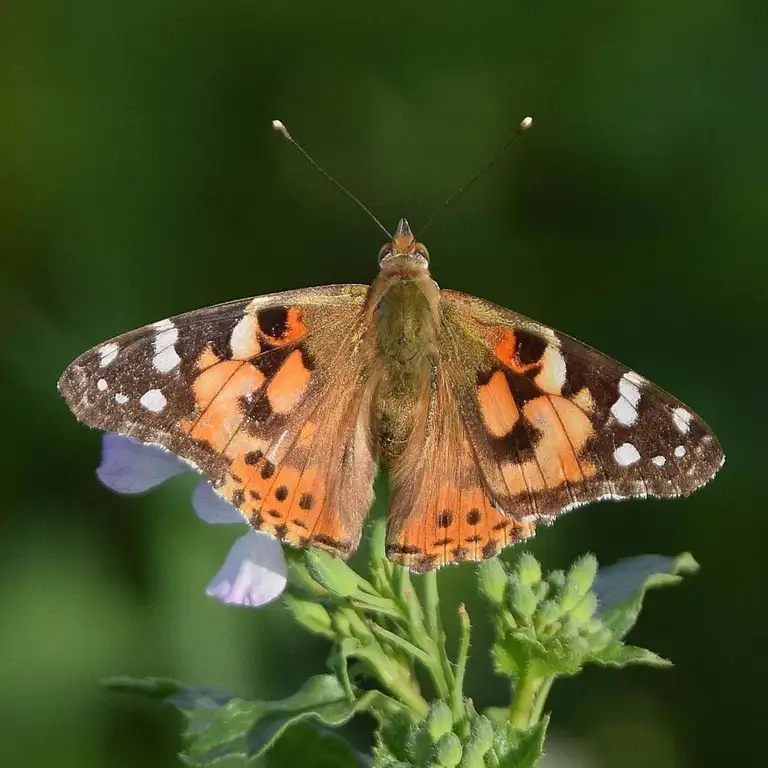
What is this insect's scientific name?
Vanessa cardui
